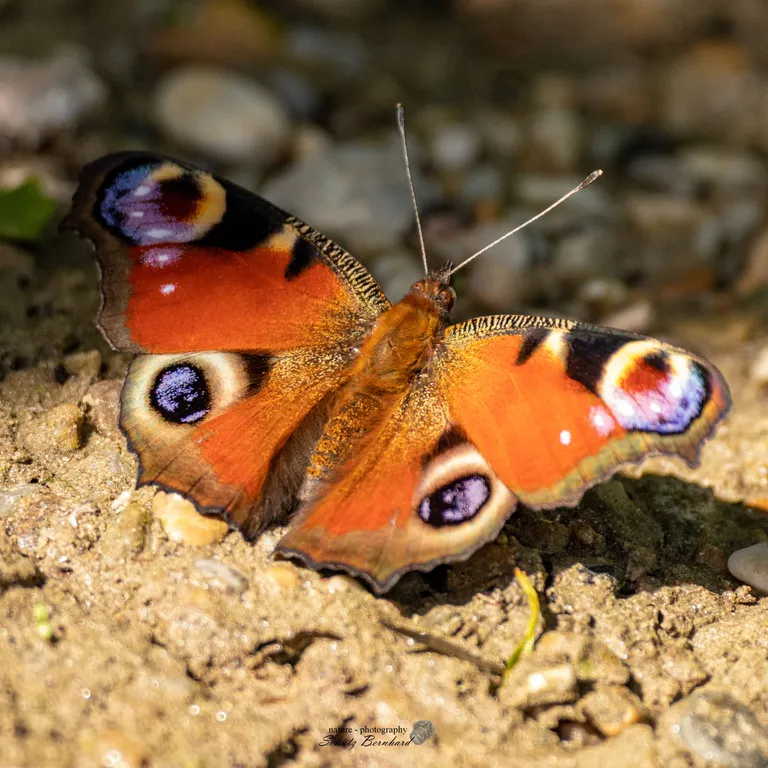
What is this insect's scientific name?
Aglais io
